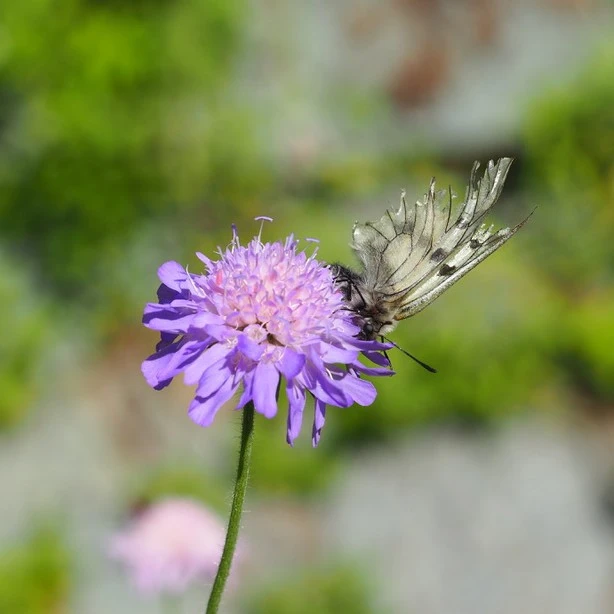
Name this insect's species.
Parnassius mnemosyne
